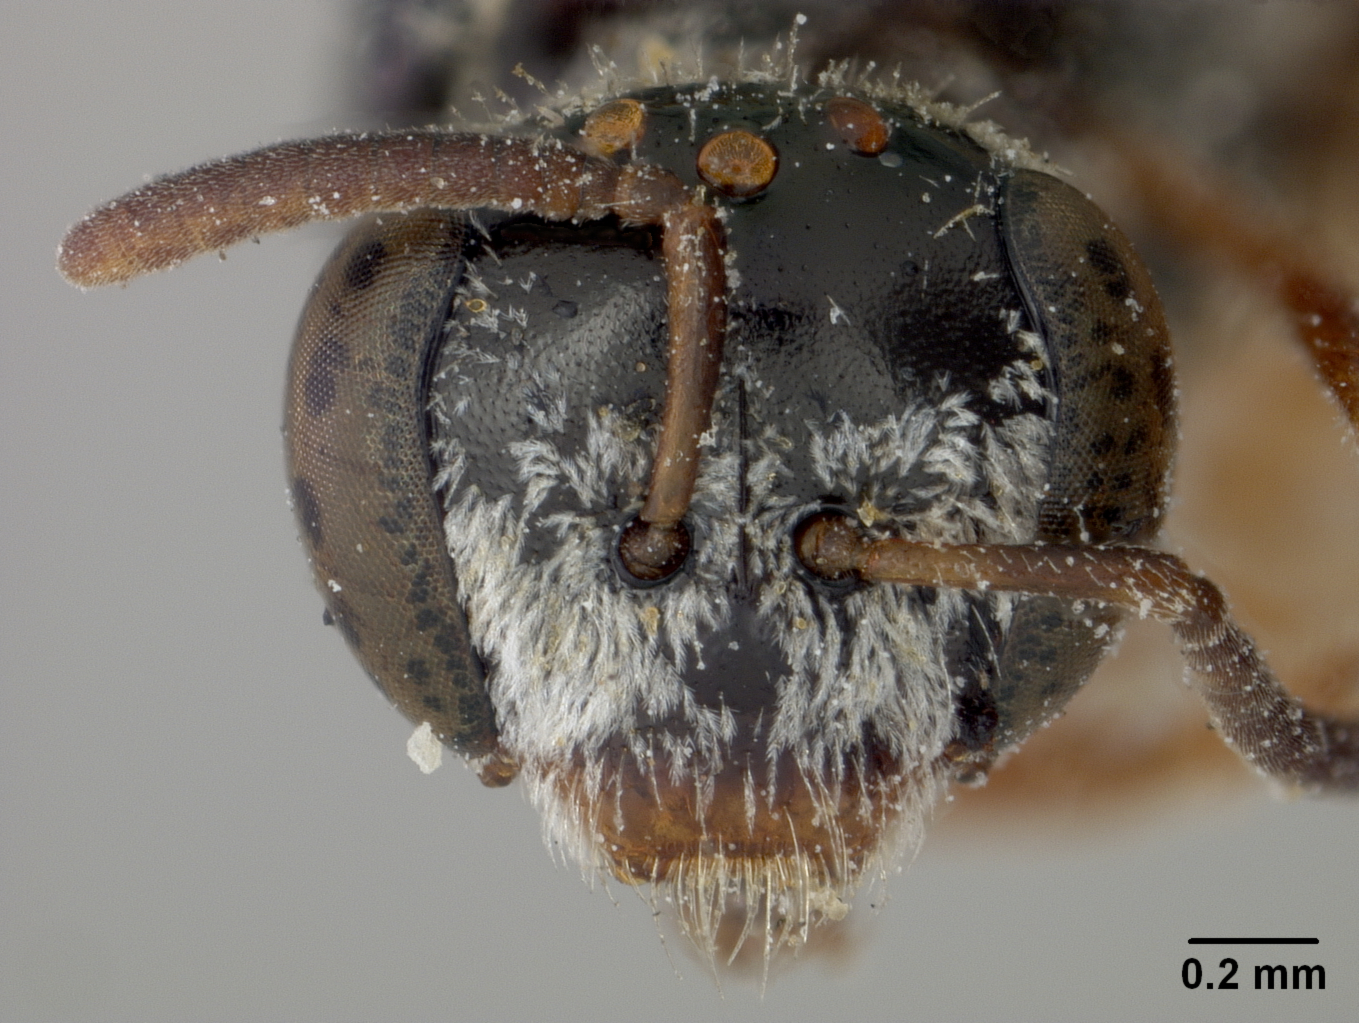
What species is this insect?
Halictus arizonensis
